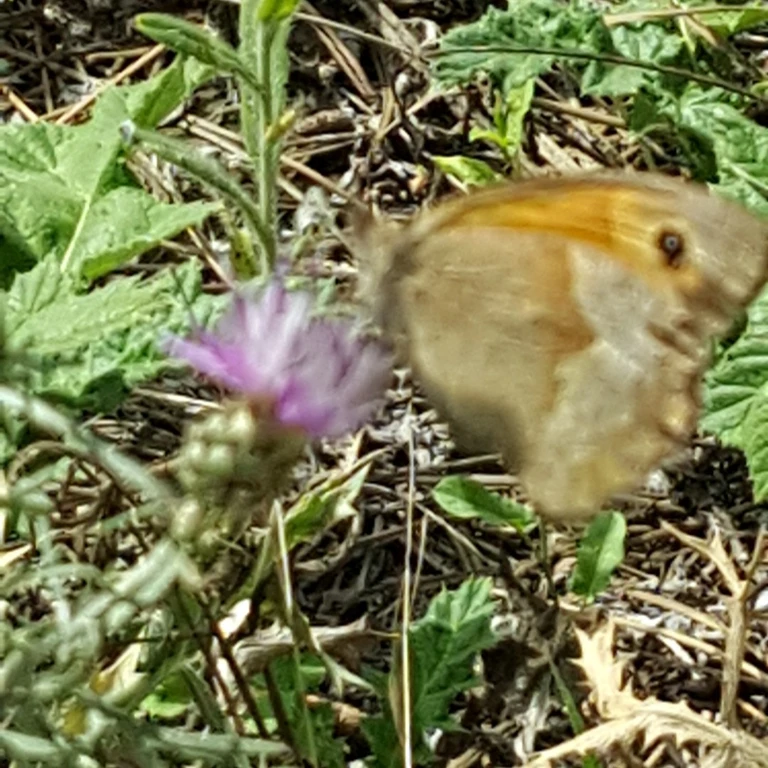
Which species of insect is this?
Maniola jurtina
